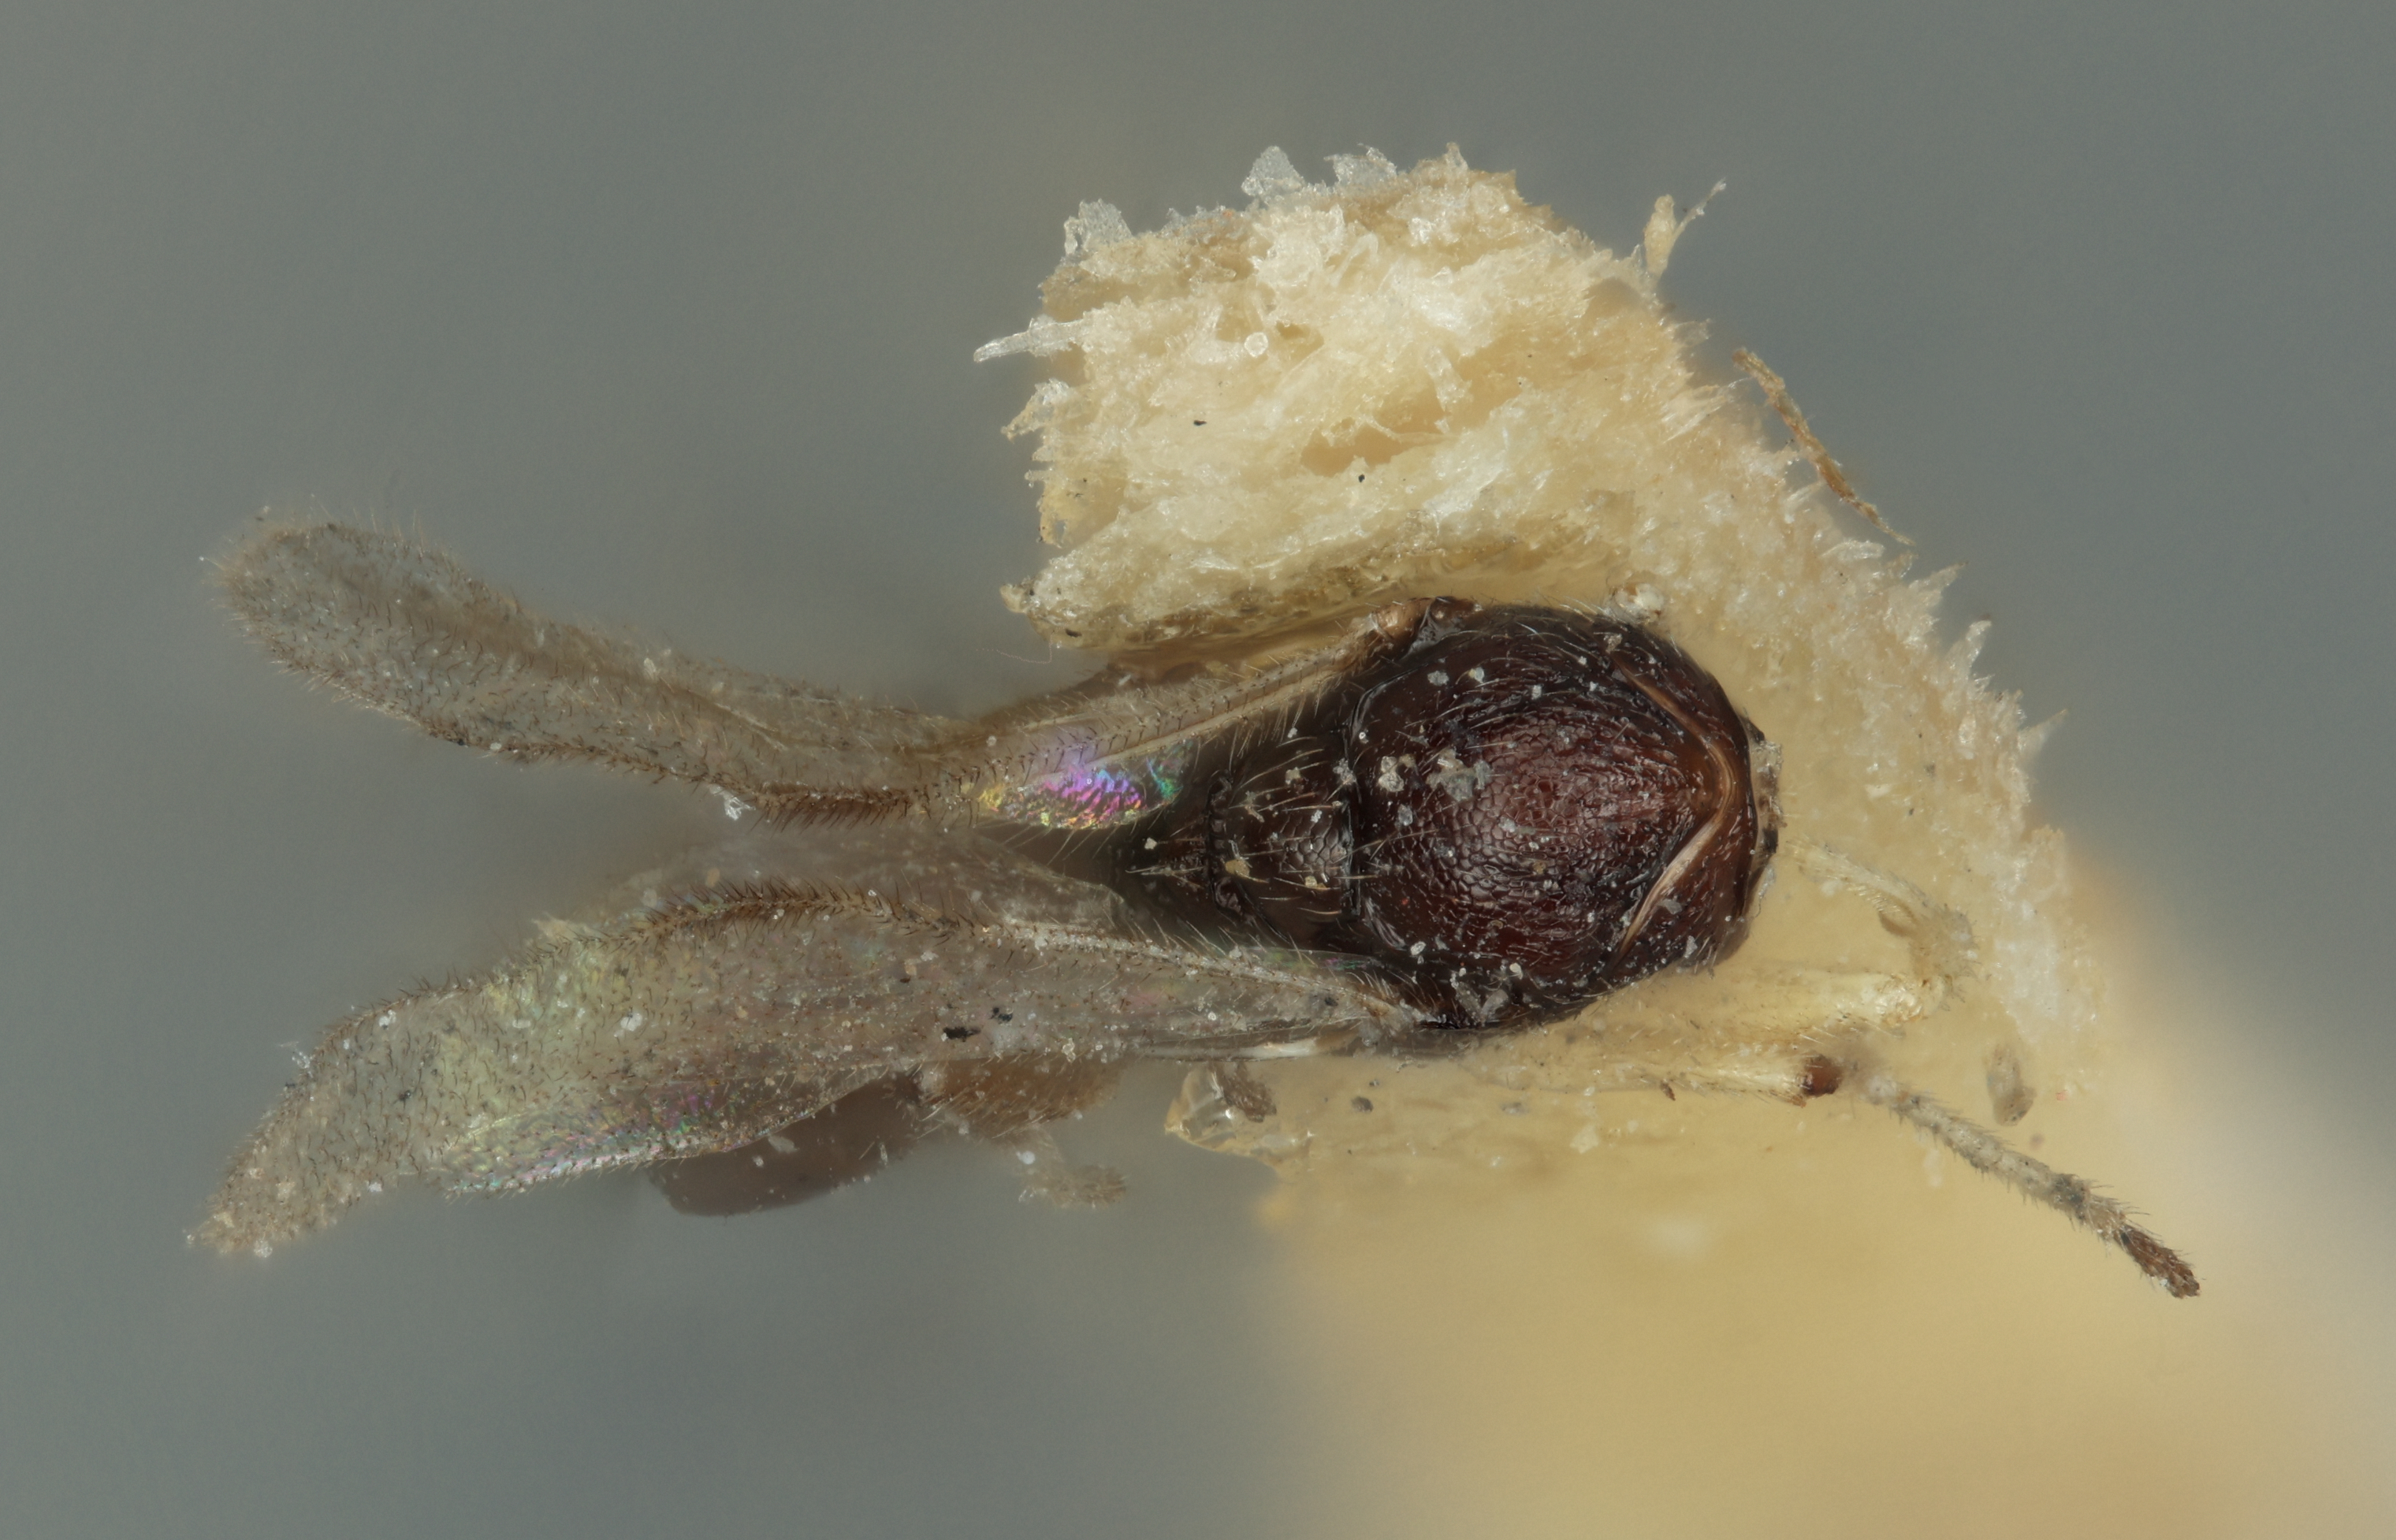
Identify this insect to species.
Aphelopus comesi
